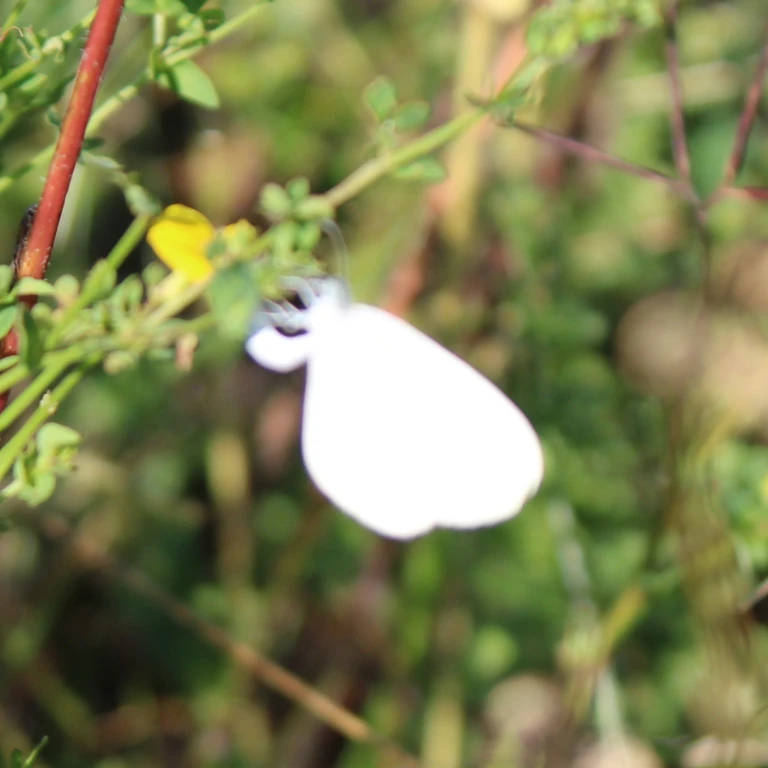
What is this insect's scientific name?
Leptidea sinapis/juvernica
